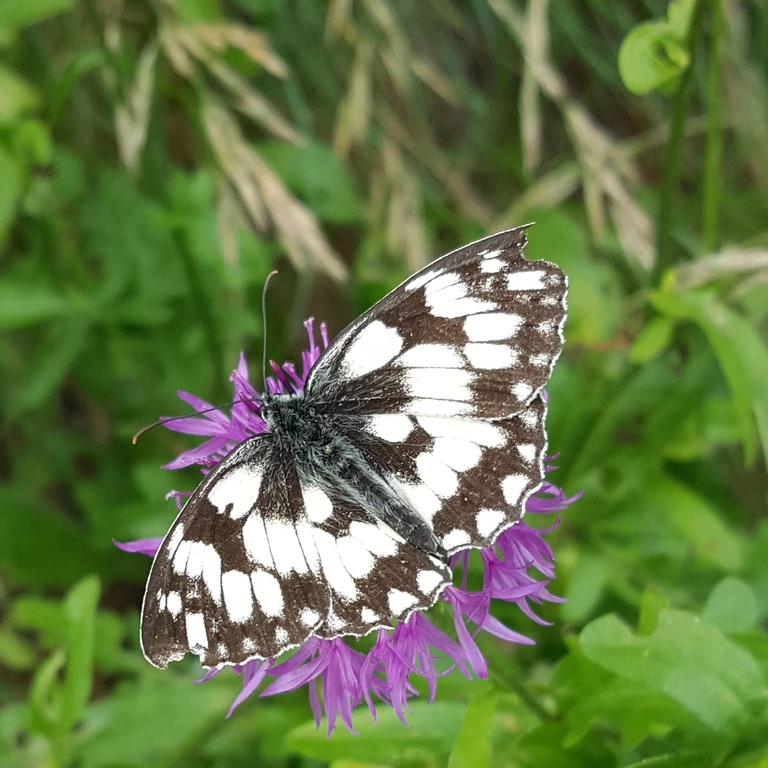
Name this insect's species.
Melanargia galathea
